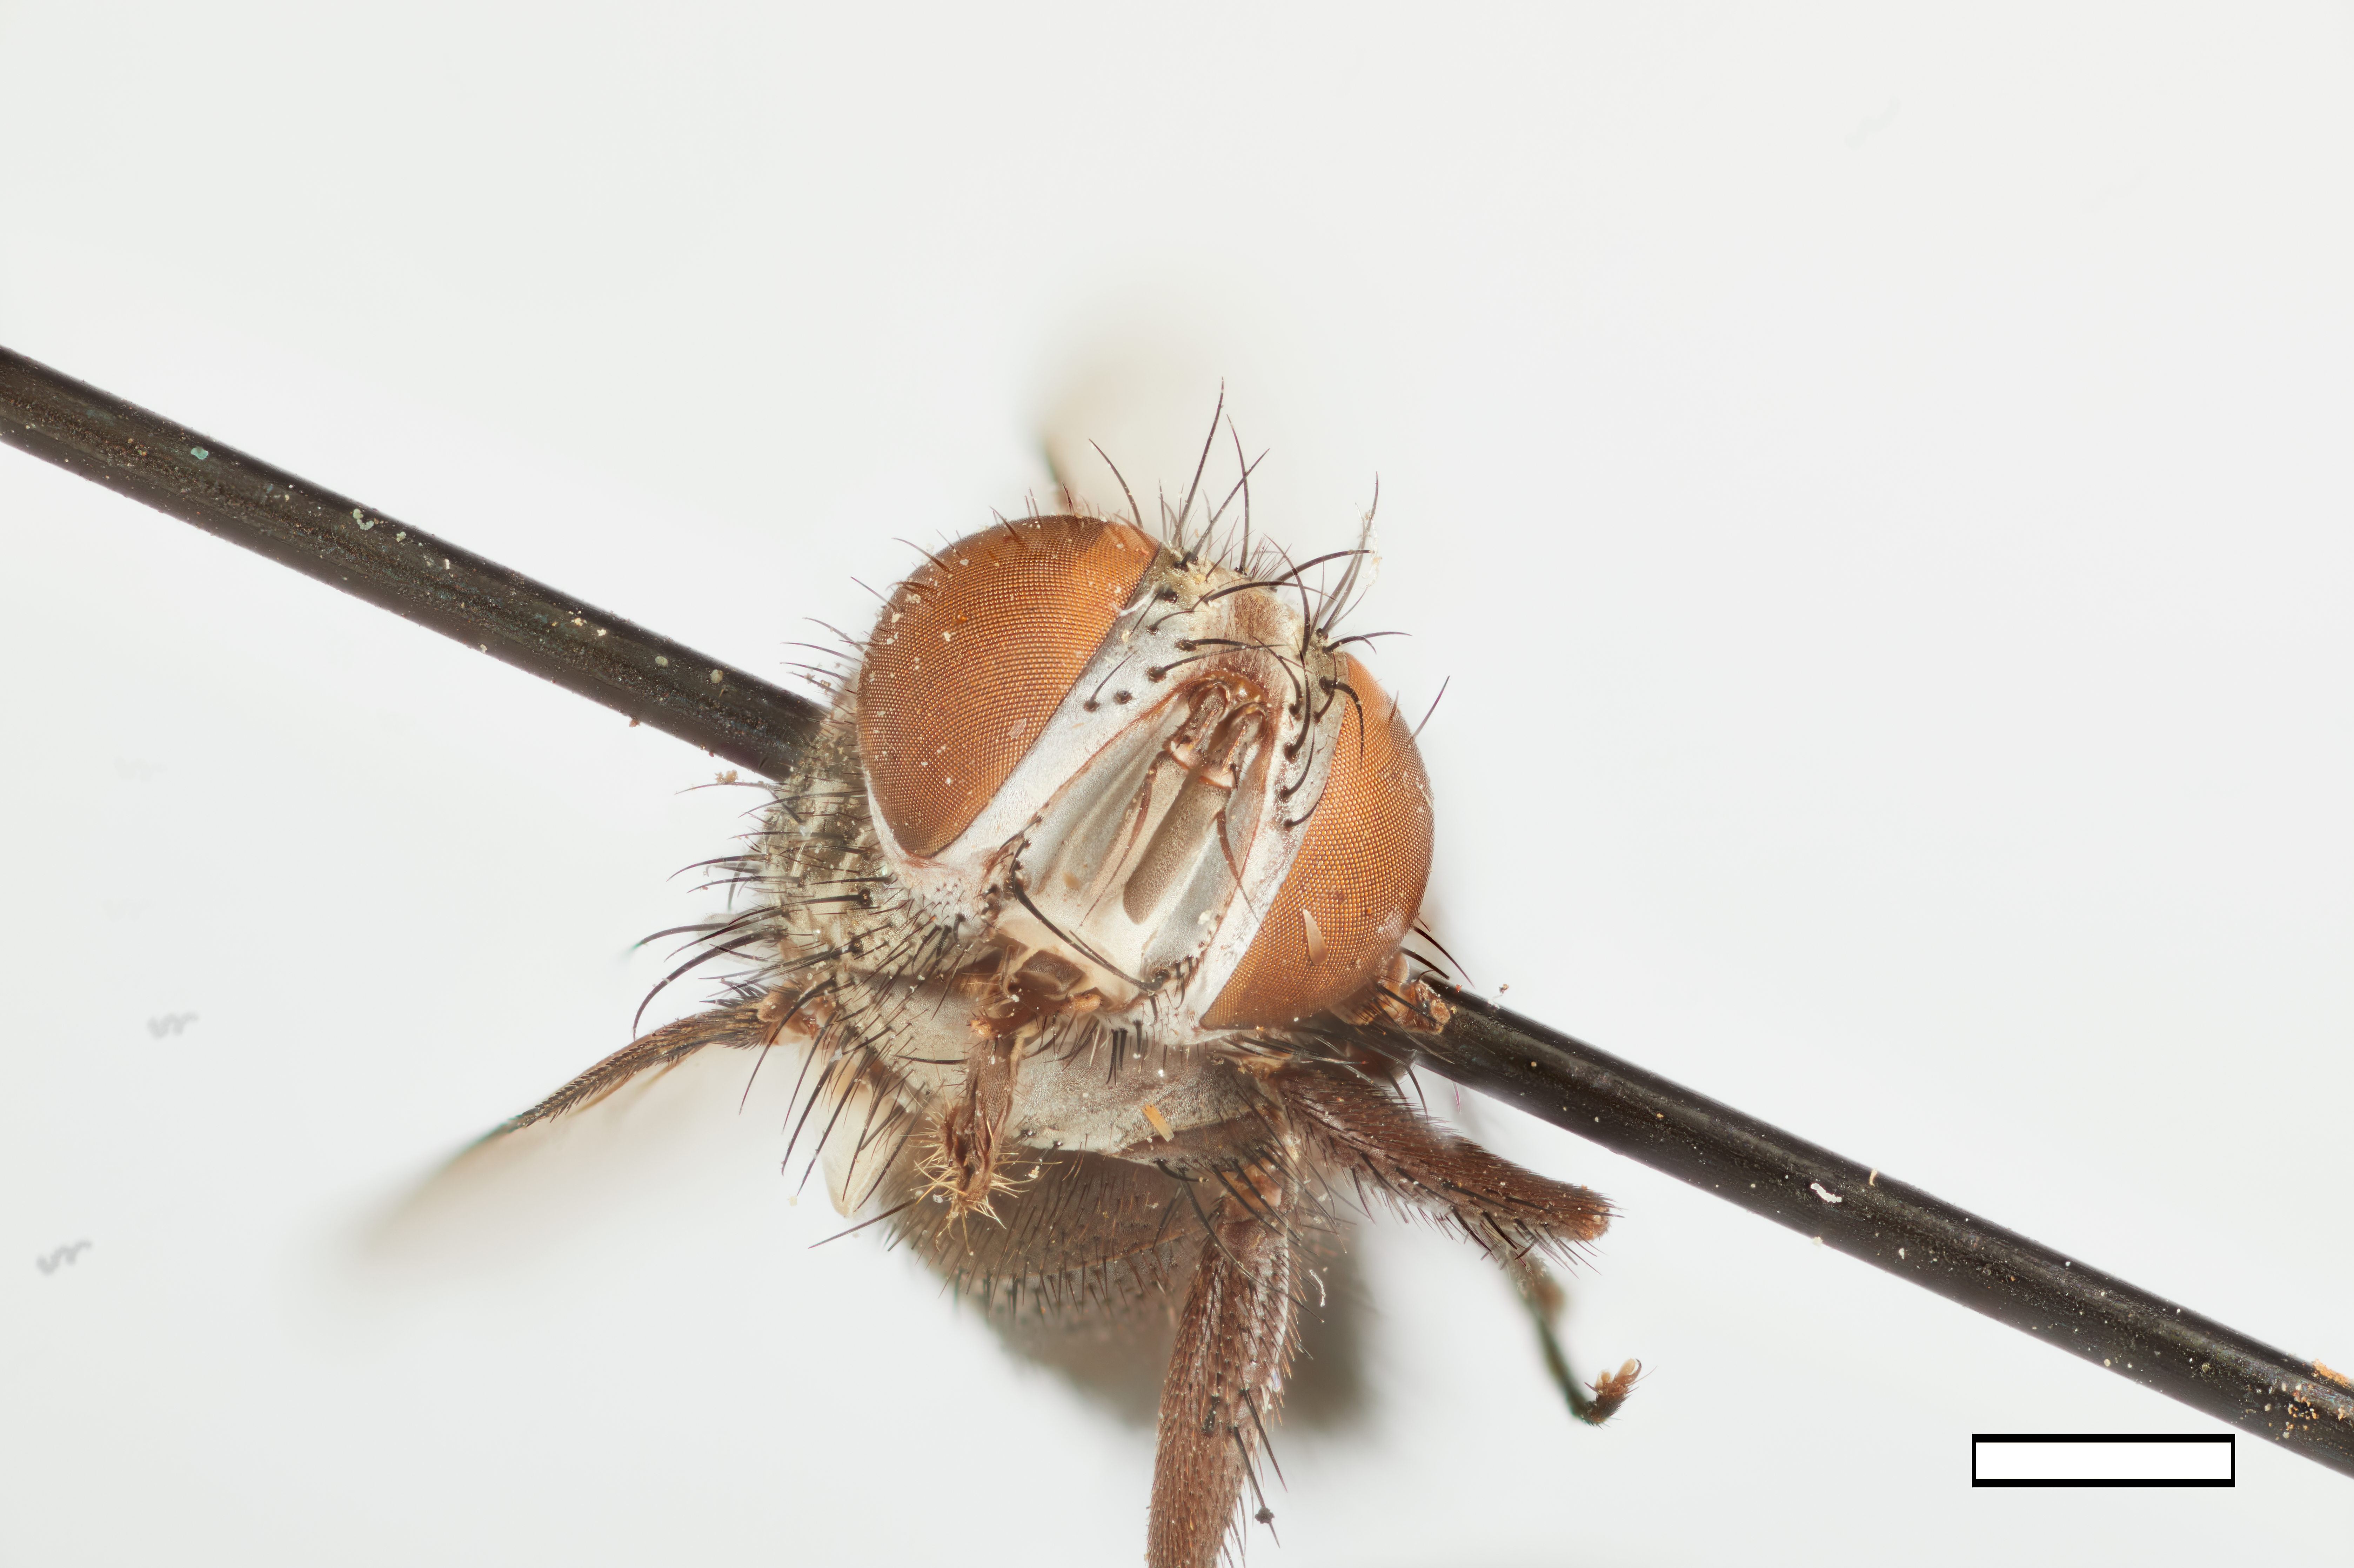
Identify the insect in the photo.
Sturmia pilatei
